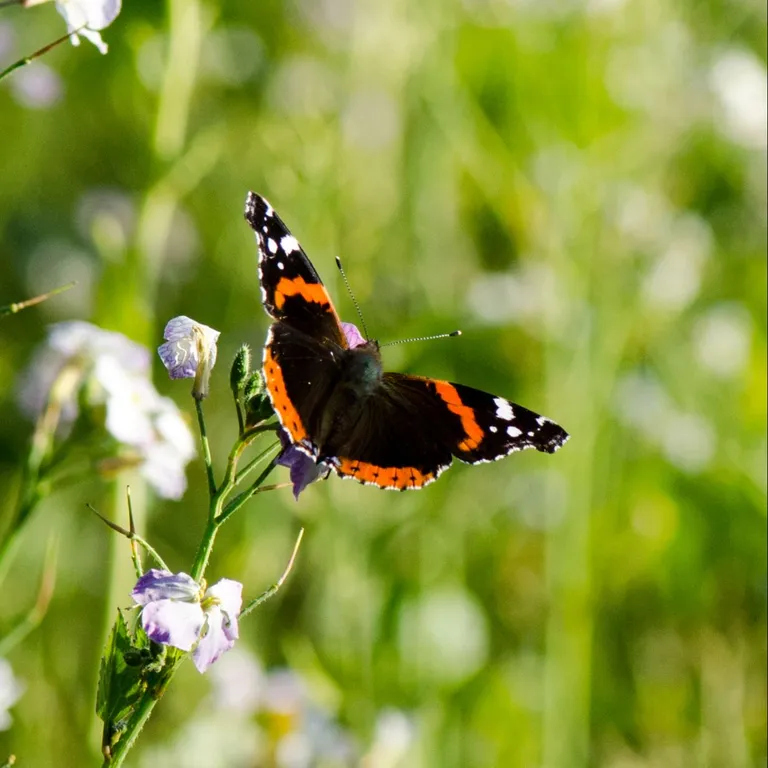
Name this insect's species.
Vanessa atalanta
